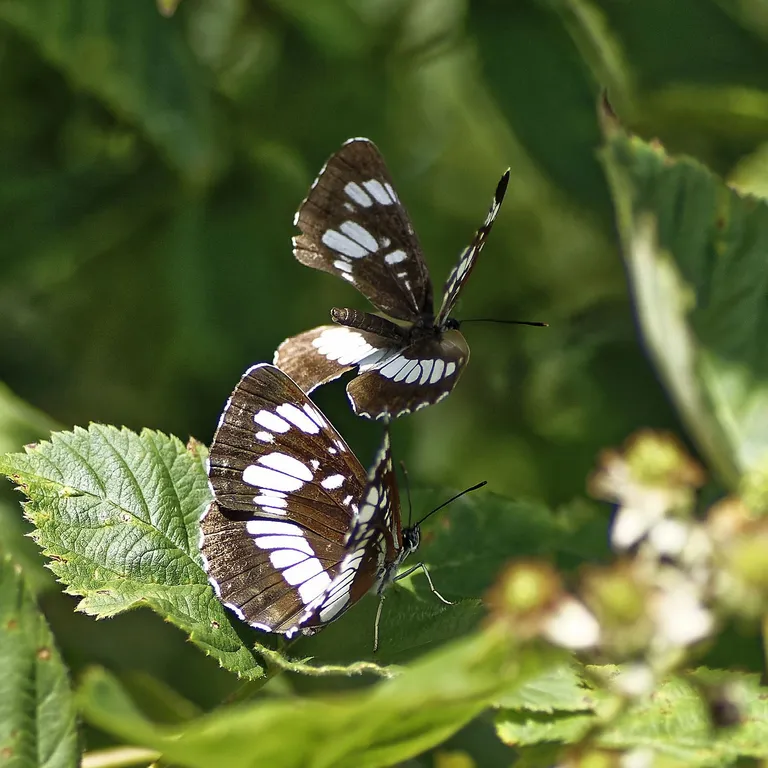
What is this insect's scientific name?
Neptis rivularis
